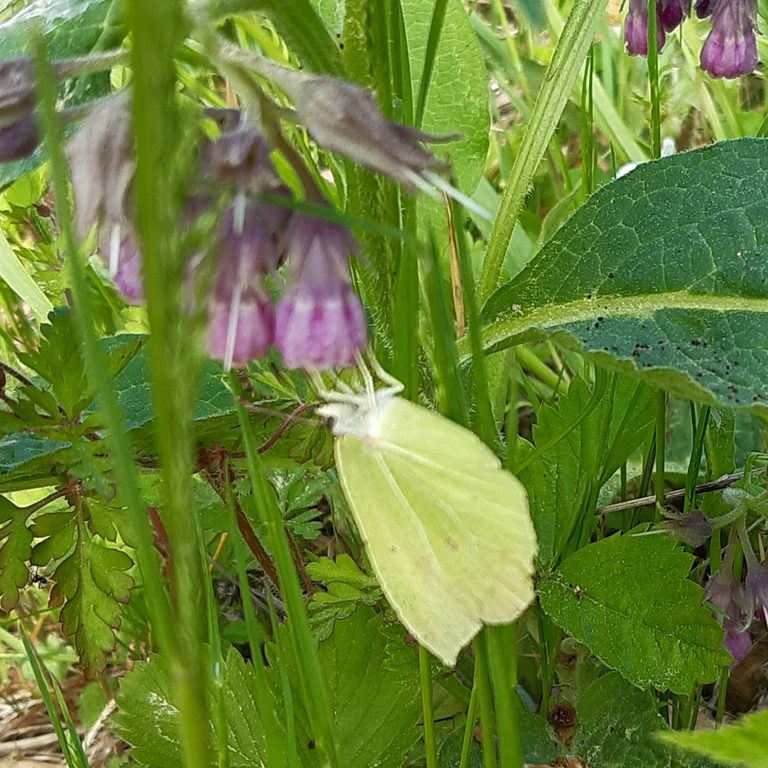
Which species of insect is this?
Gonepteryx rhamni
